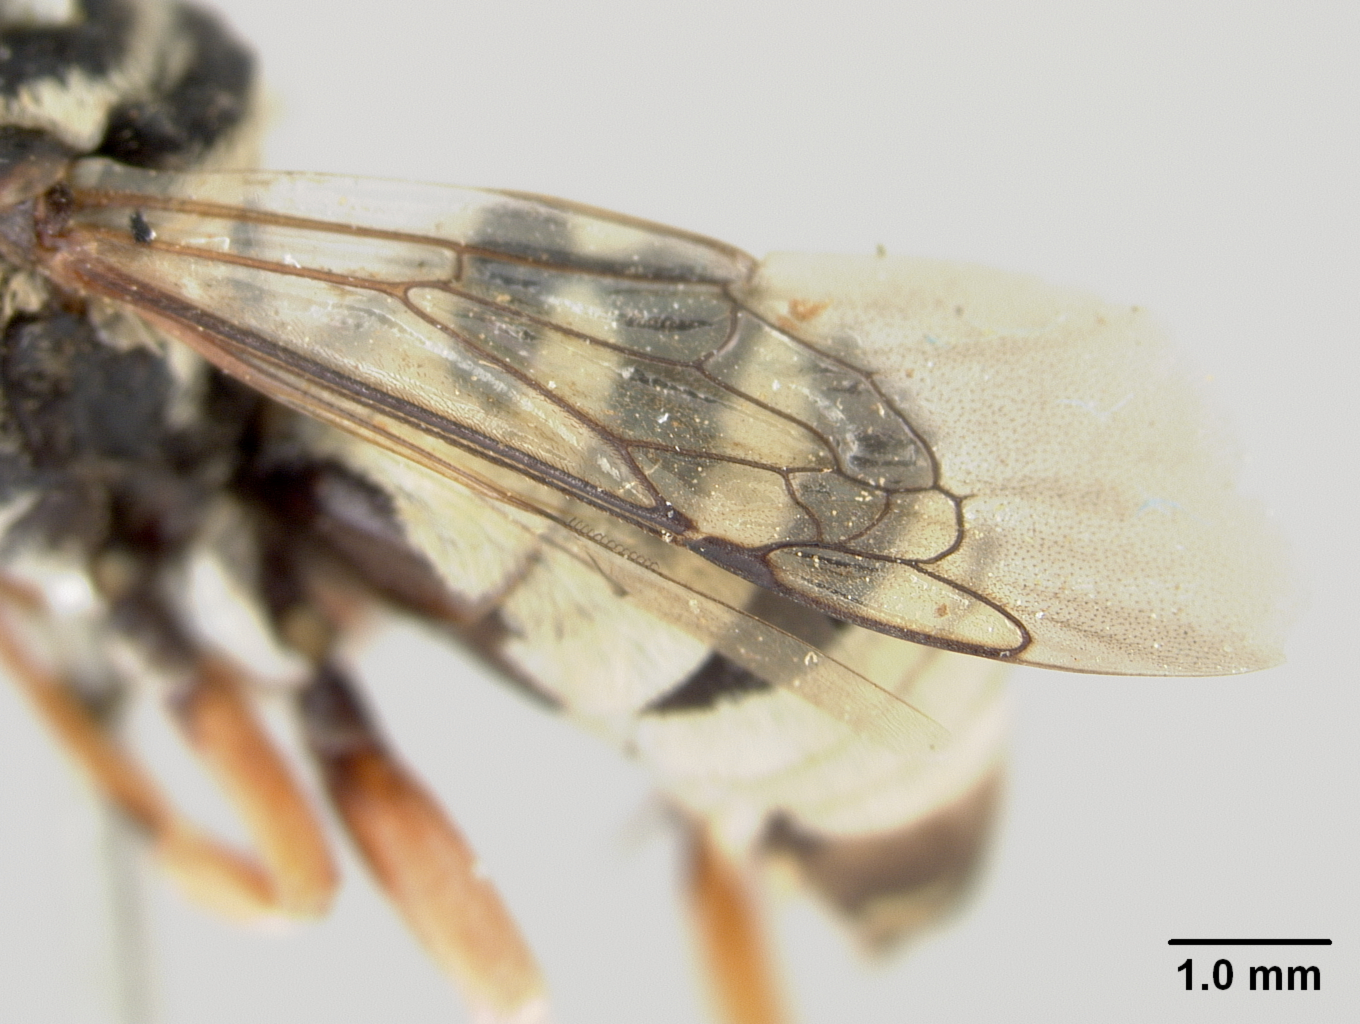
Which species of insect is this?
Triepeolus cuneatus
